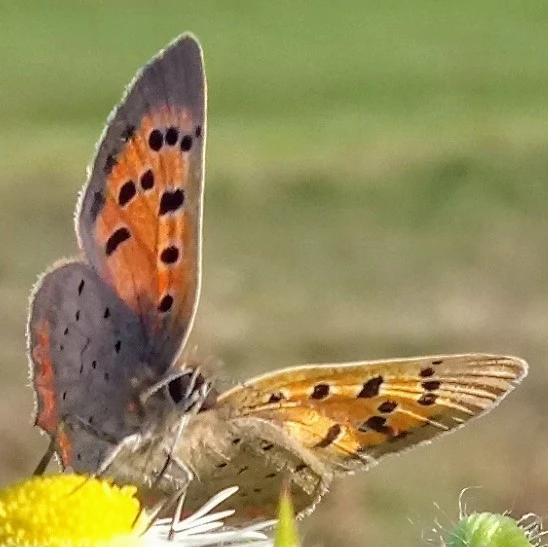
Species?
Lycaena phlaeas
